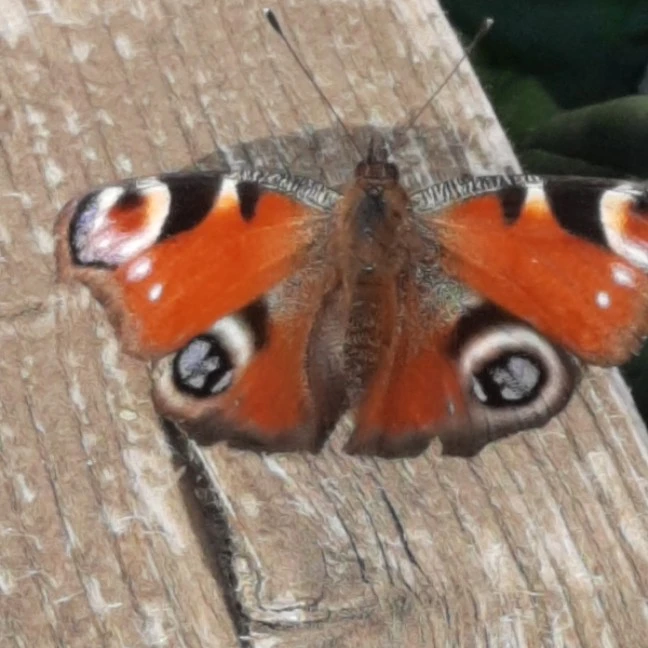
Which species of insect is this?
Aglais io
